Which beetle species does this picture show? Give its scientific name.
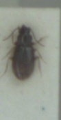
Tachys bistriatus
